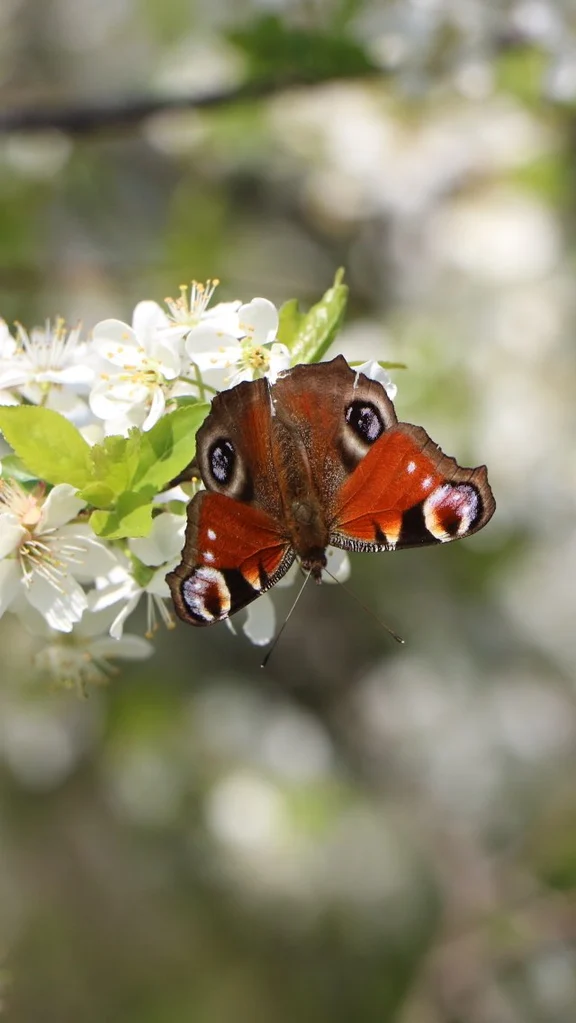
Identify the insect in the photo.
Aglais io
